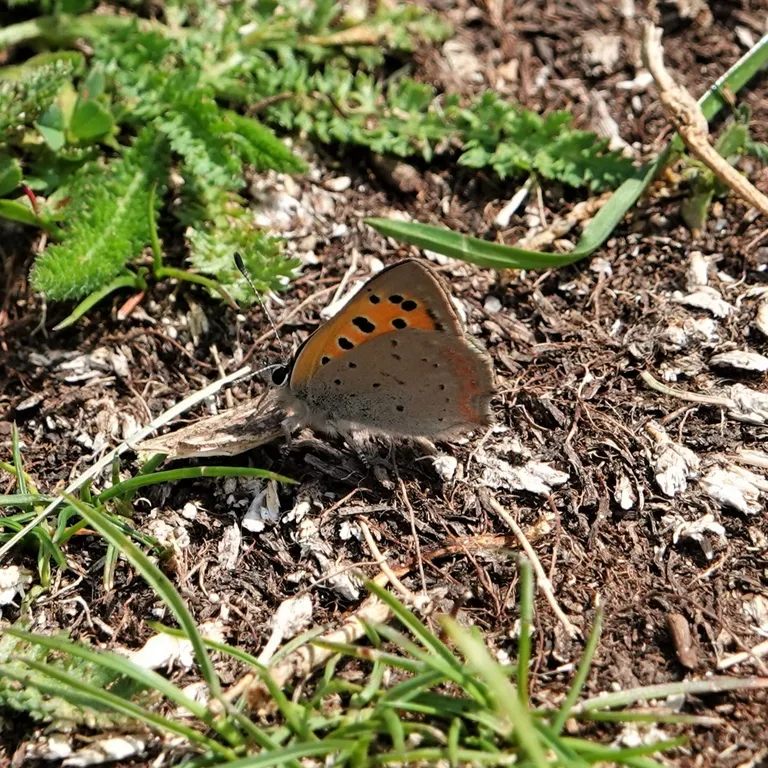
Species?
Lycaena phlaeas
